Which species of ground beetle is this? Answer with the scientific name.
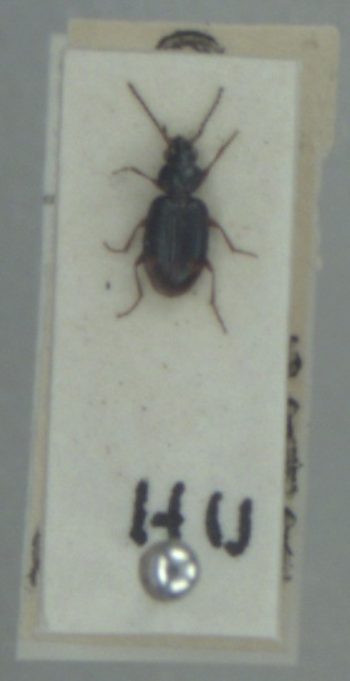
Bembidion assimile
